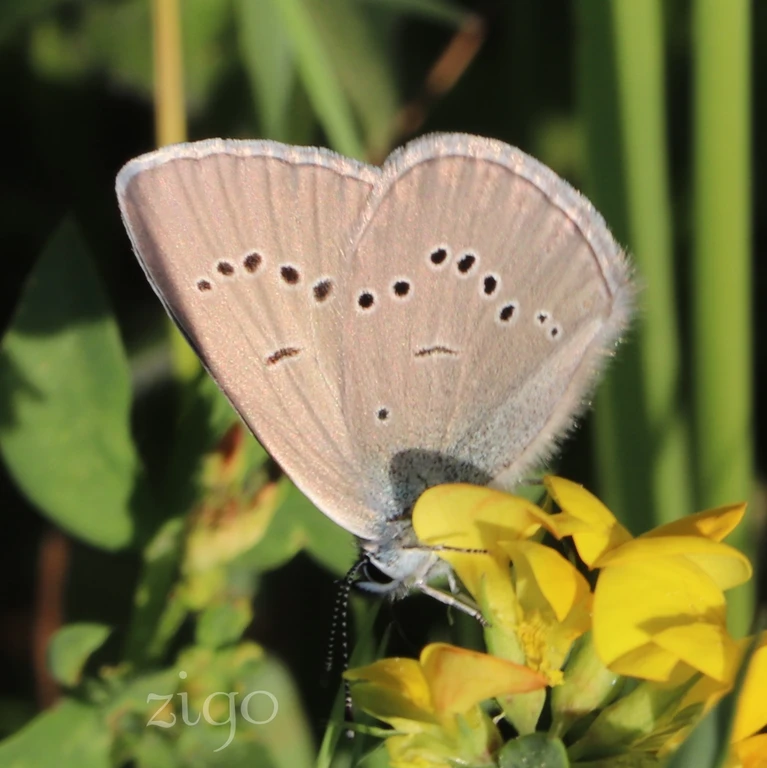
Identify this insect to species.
Cyaniris semiargus
